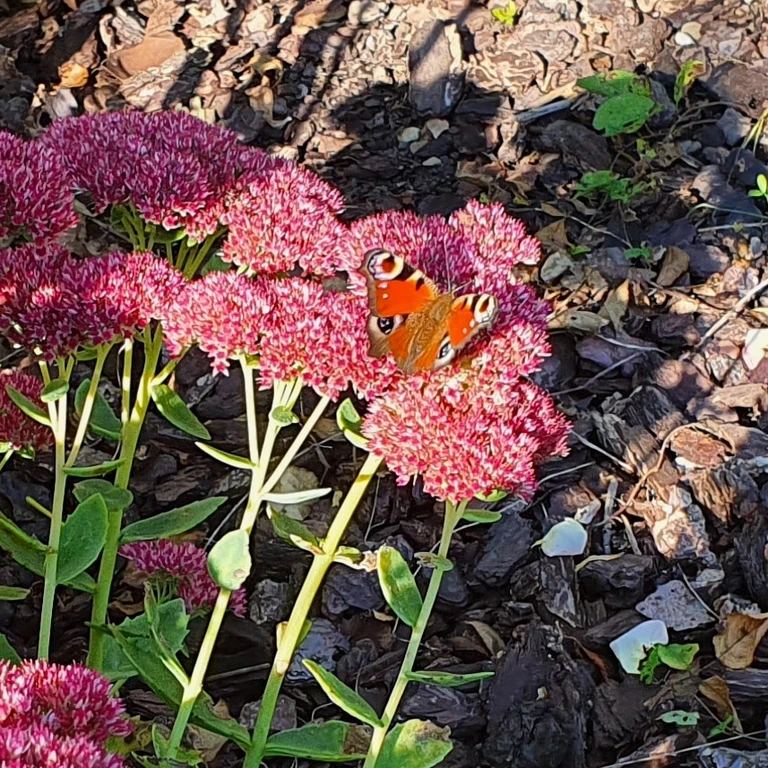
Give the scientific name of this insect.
Aglais io
